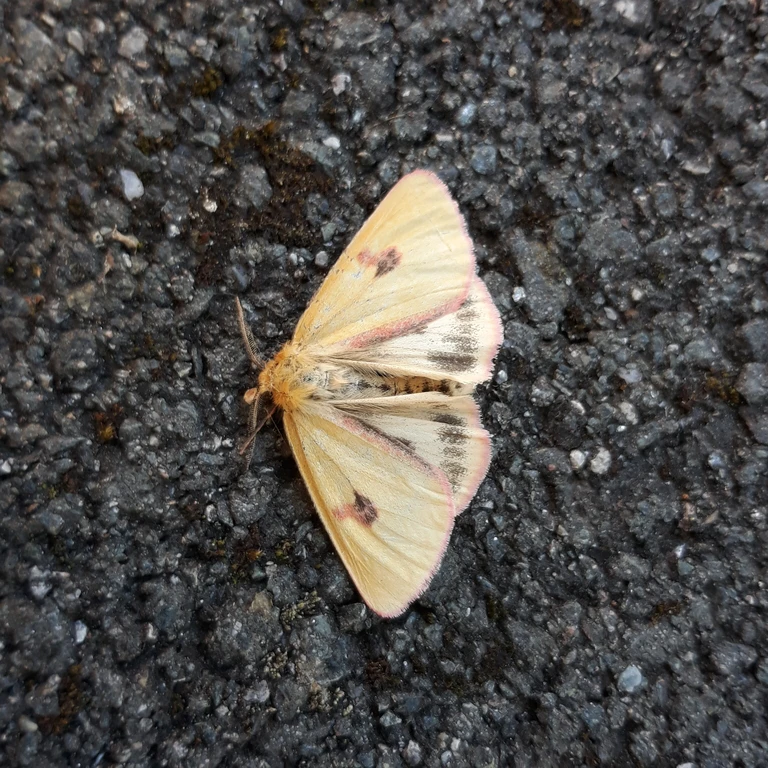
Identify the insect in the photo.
Diacrisia sannio
